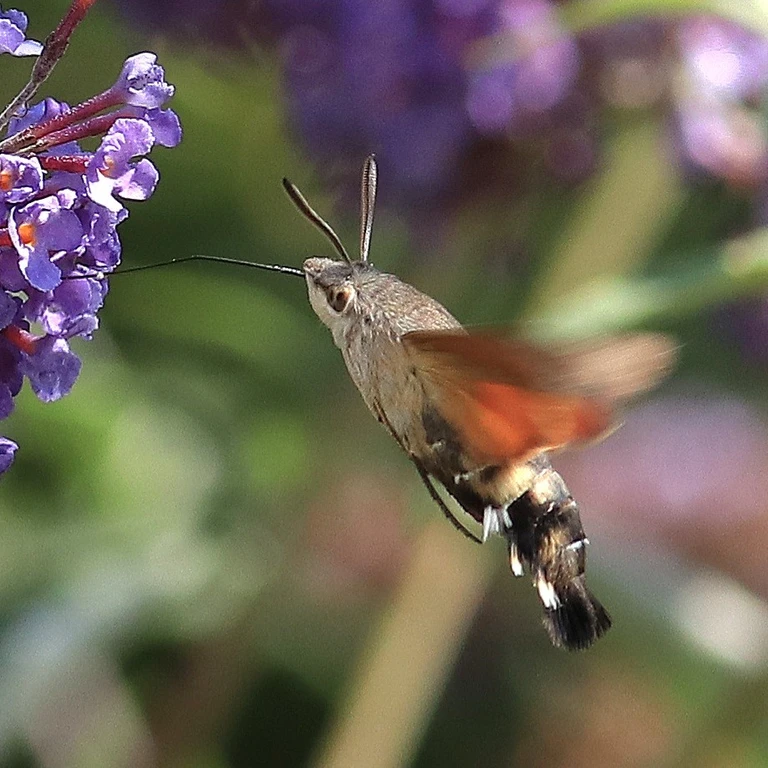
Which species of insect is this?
Macroglossum stellatarum
